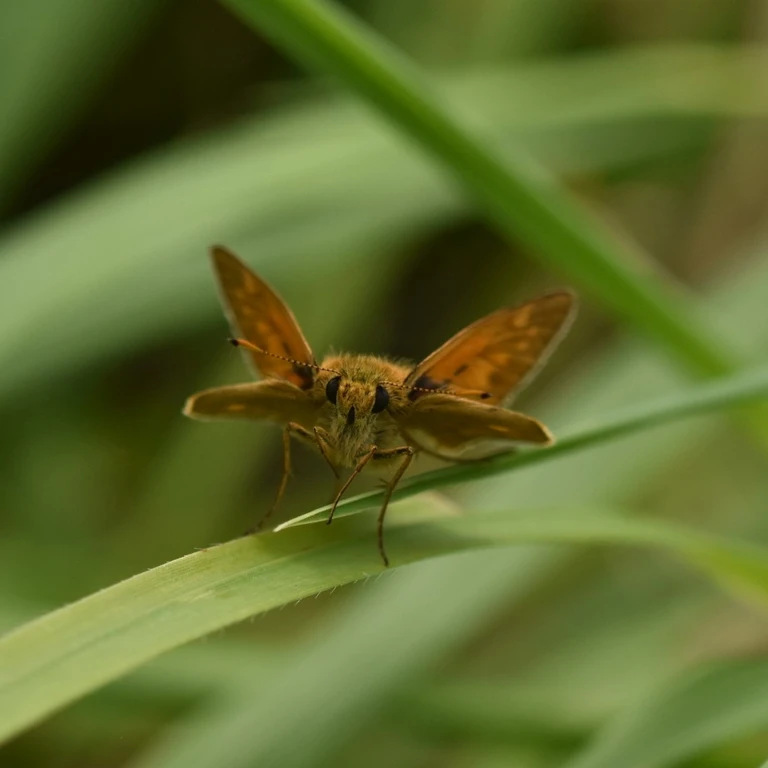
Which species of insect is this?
Ochlodes sylvanus (also Ochlodes venata)
